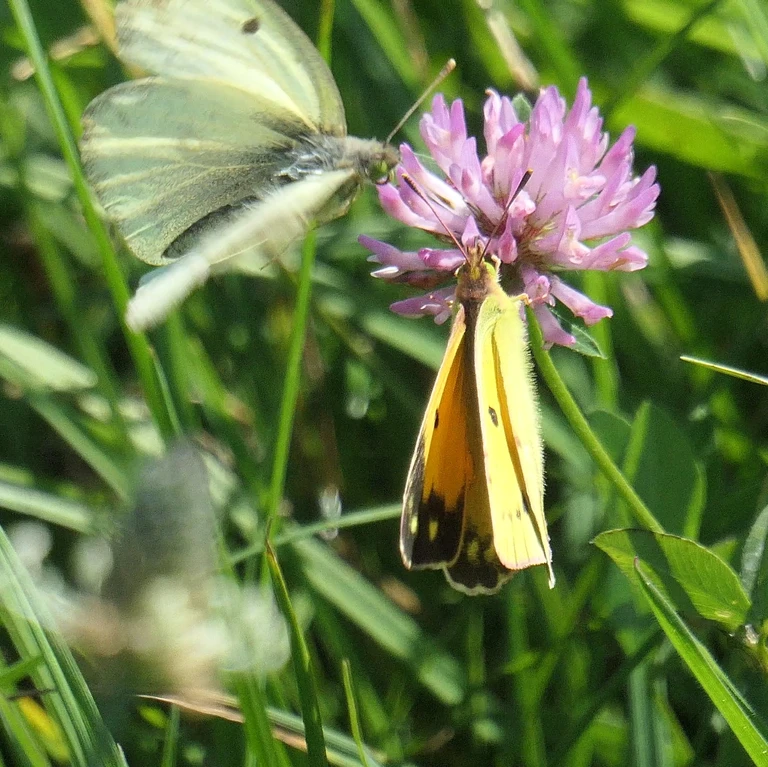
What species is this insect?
Colias croceus
